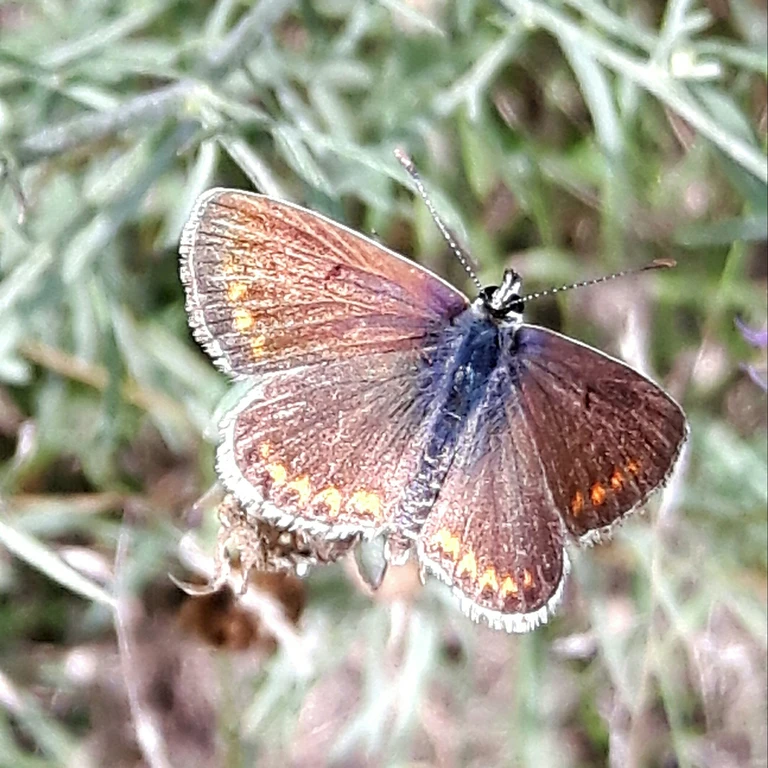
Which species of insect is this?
Polyommatus icarus
